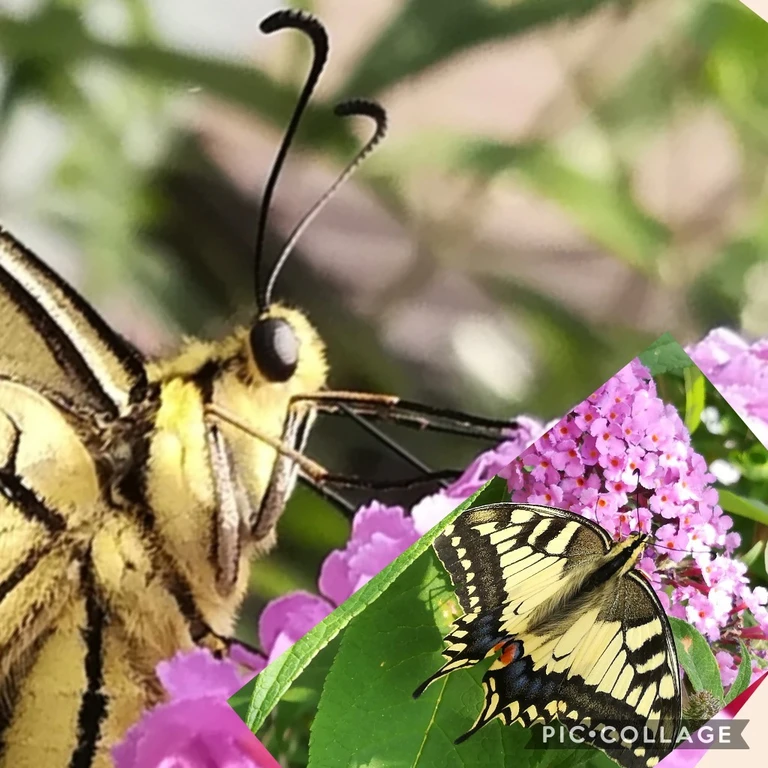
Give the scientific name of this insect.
Papilio machaon
